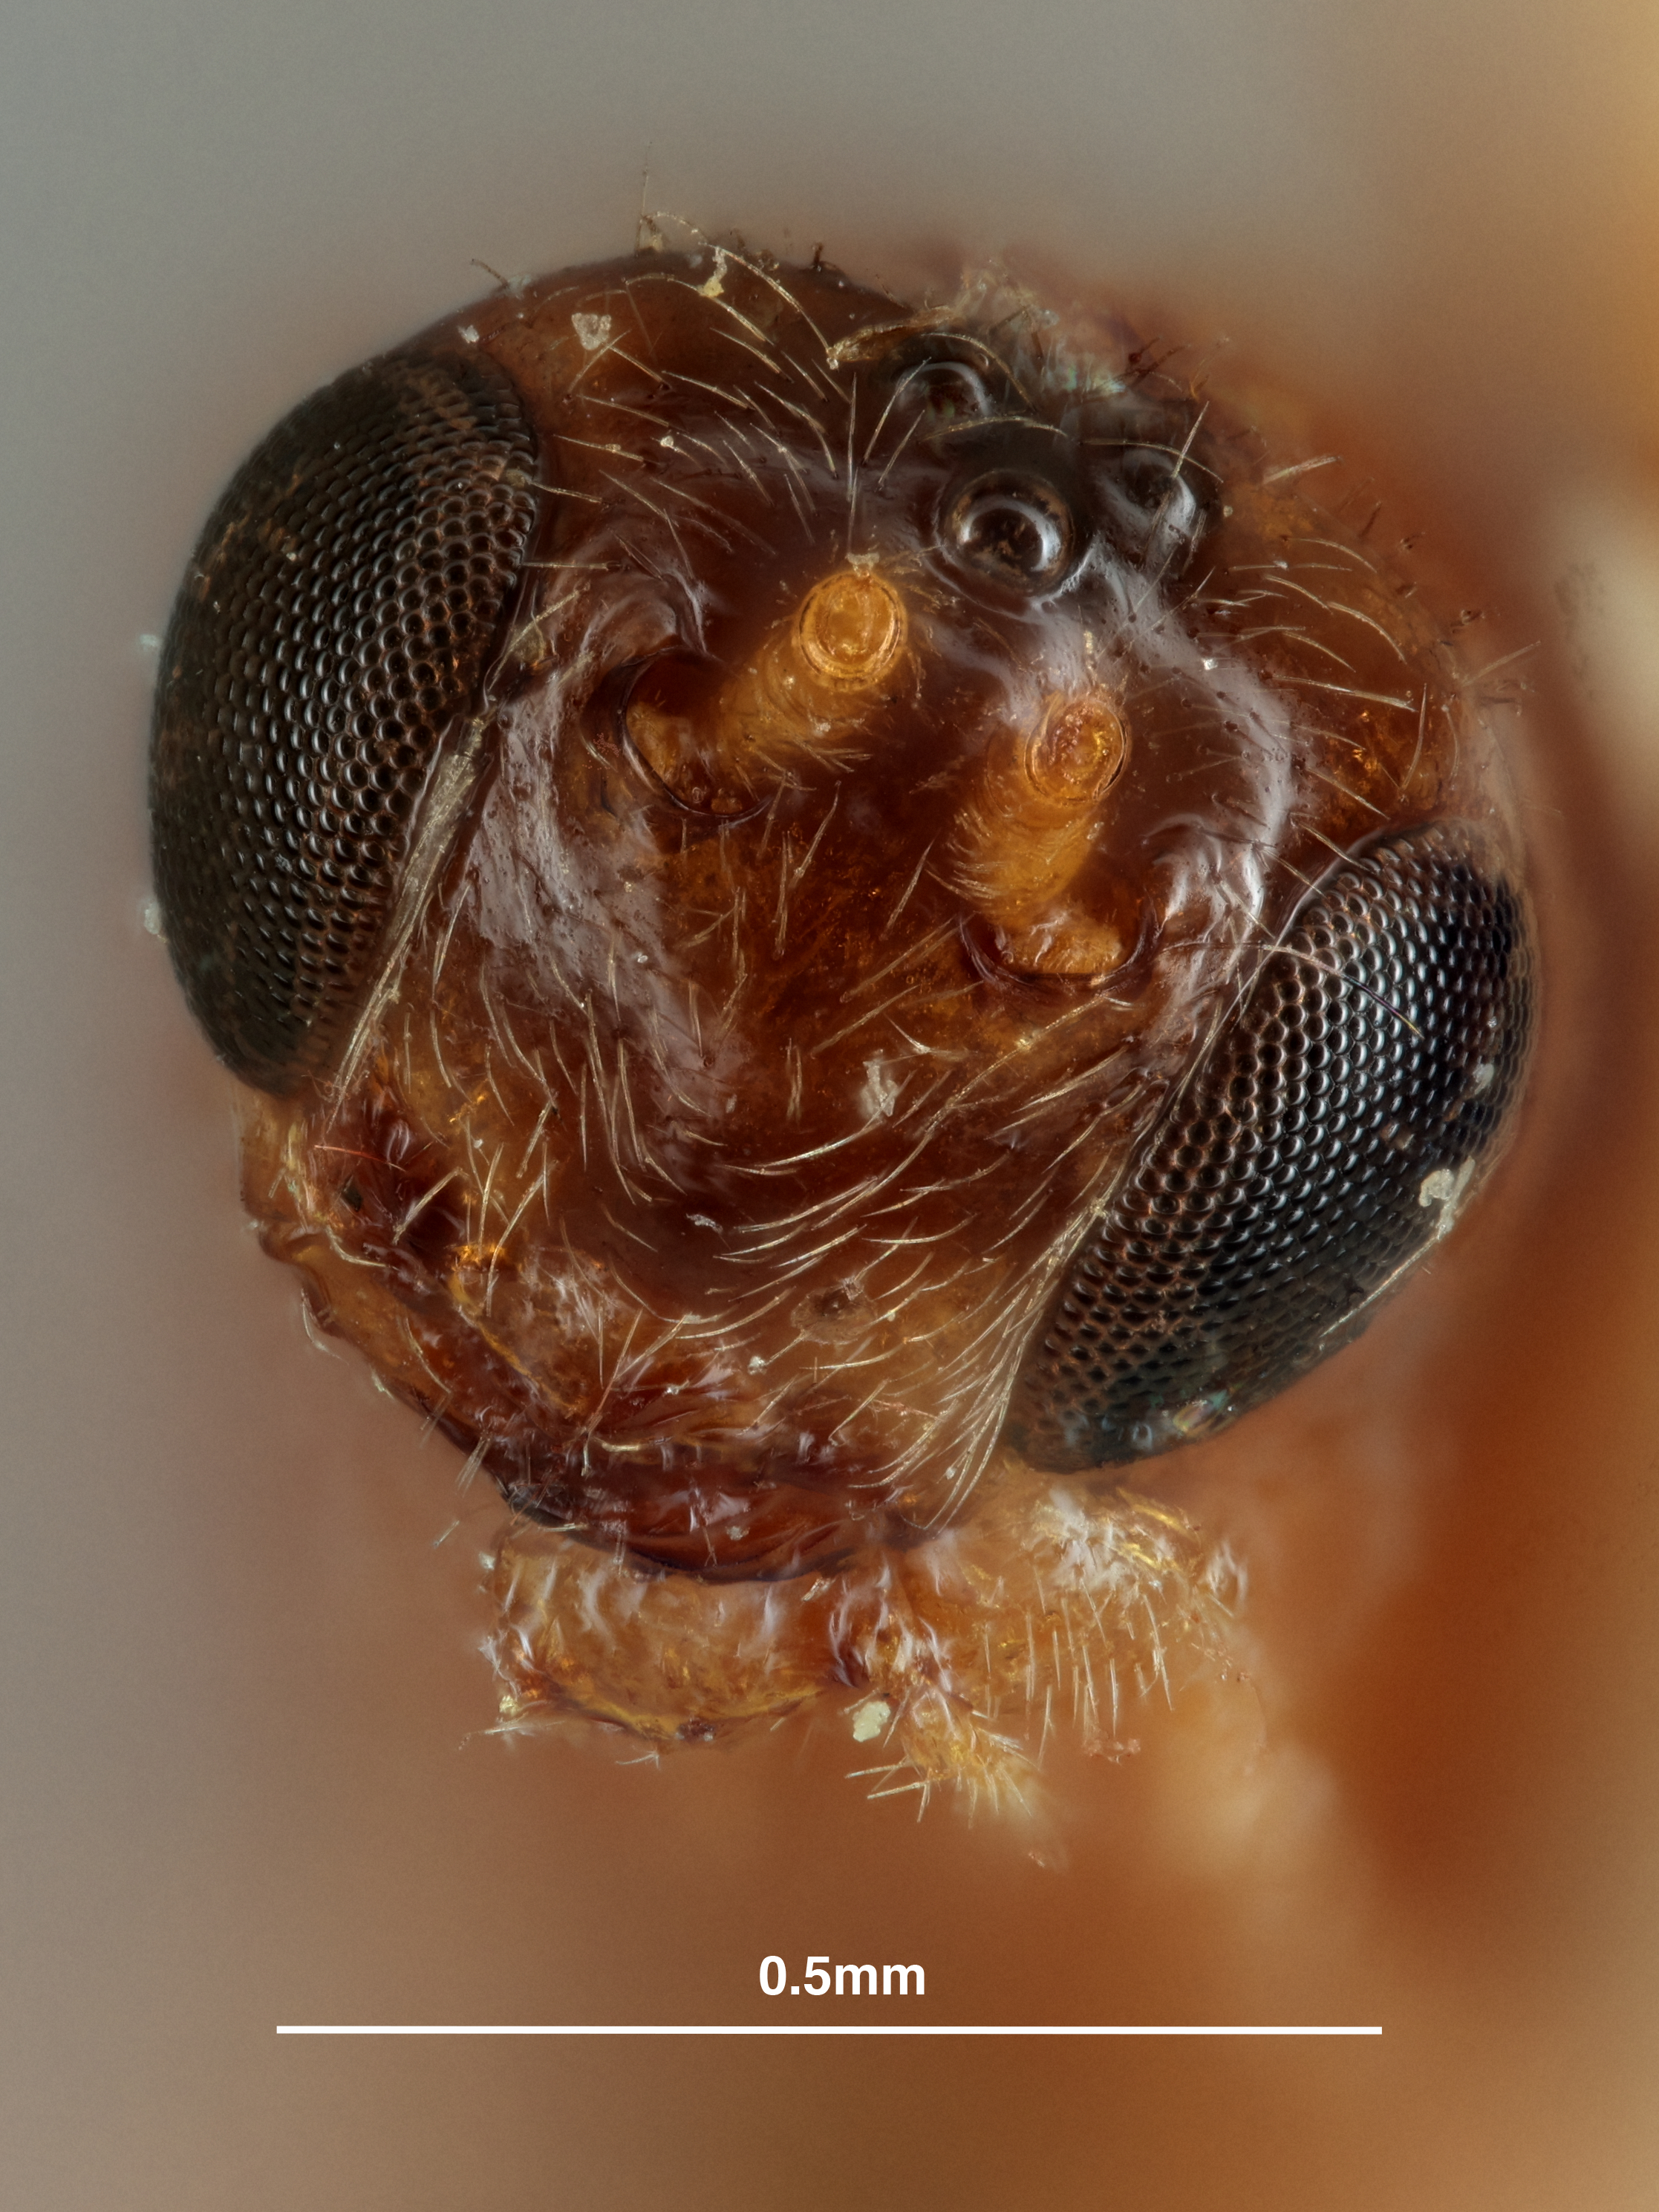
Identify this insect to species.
Opius glabripleurum
